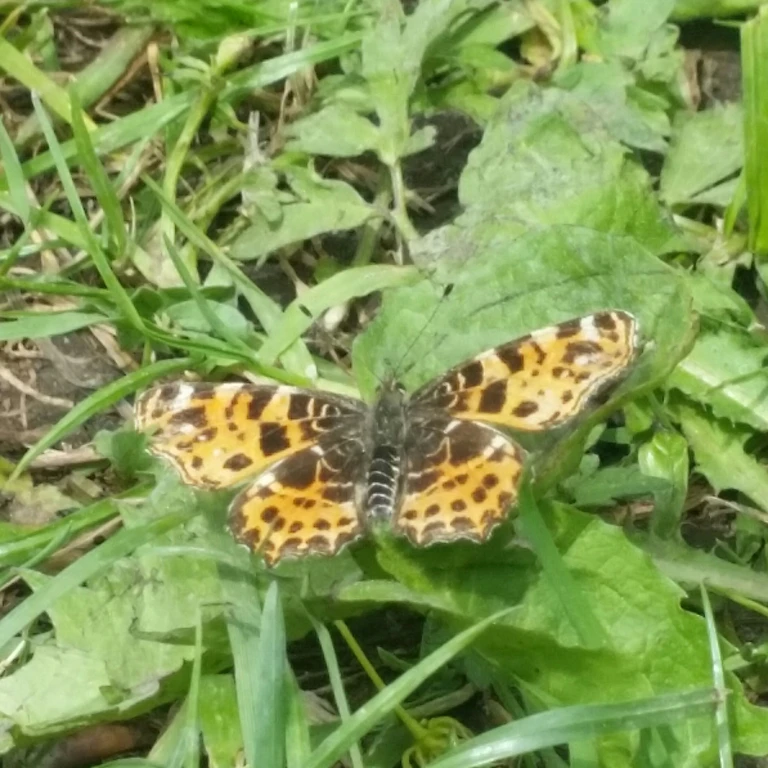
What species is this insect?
Araschnia levana
